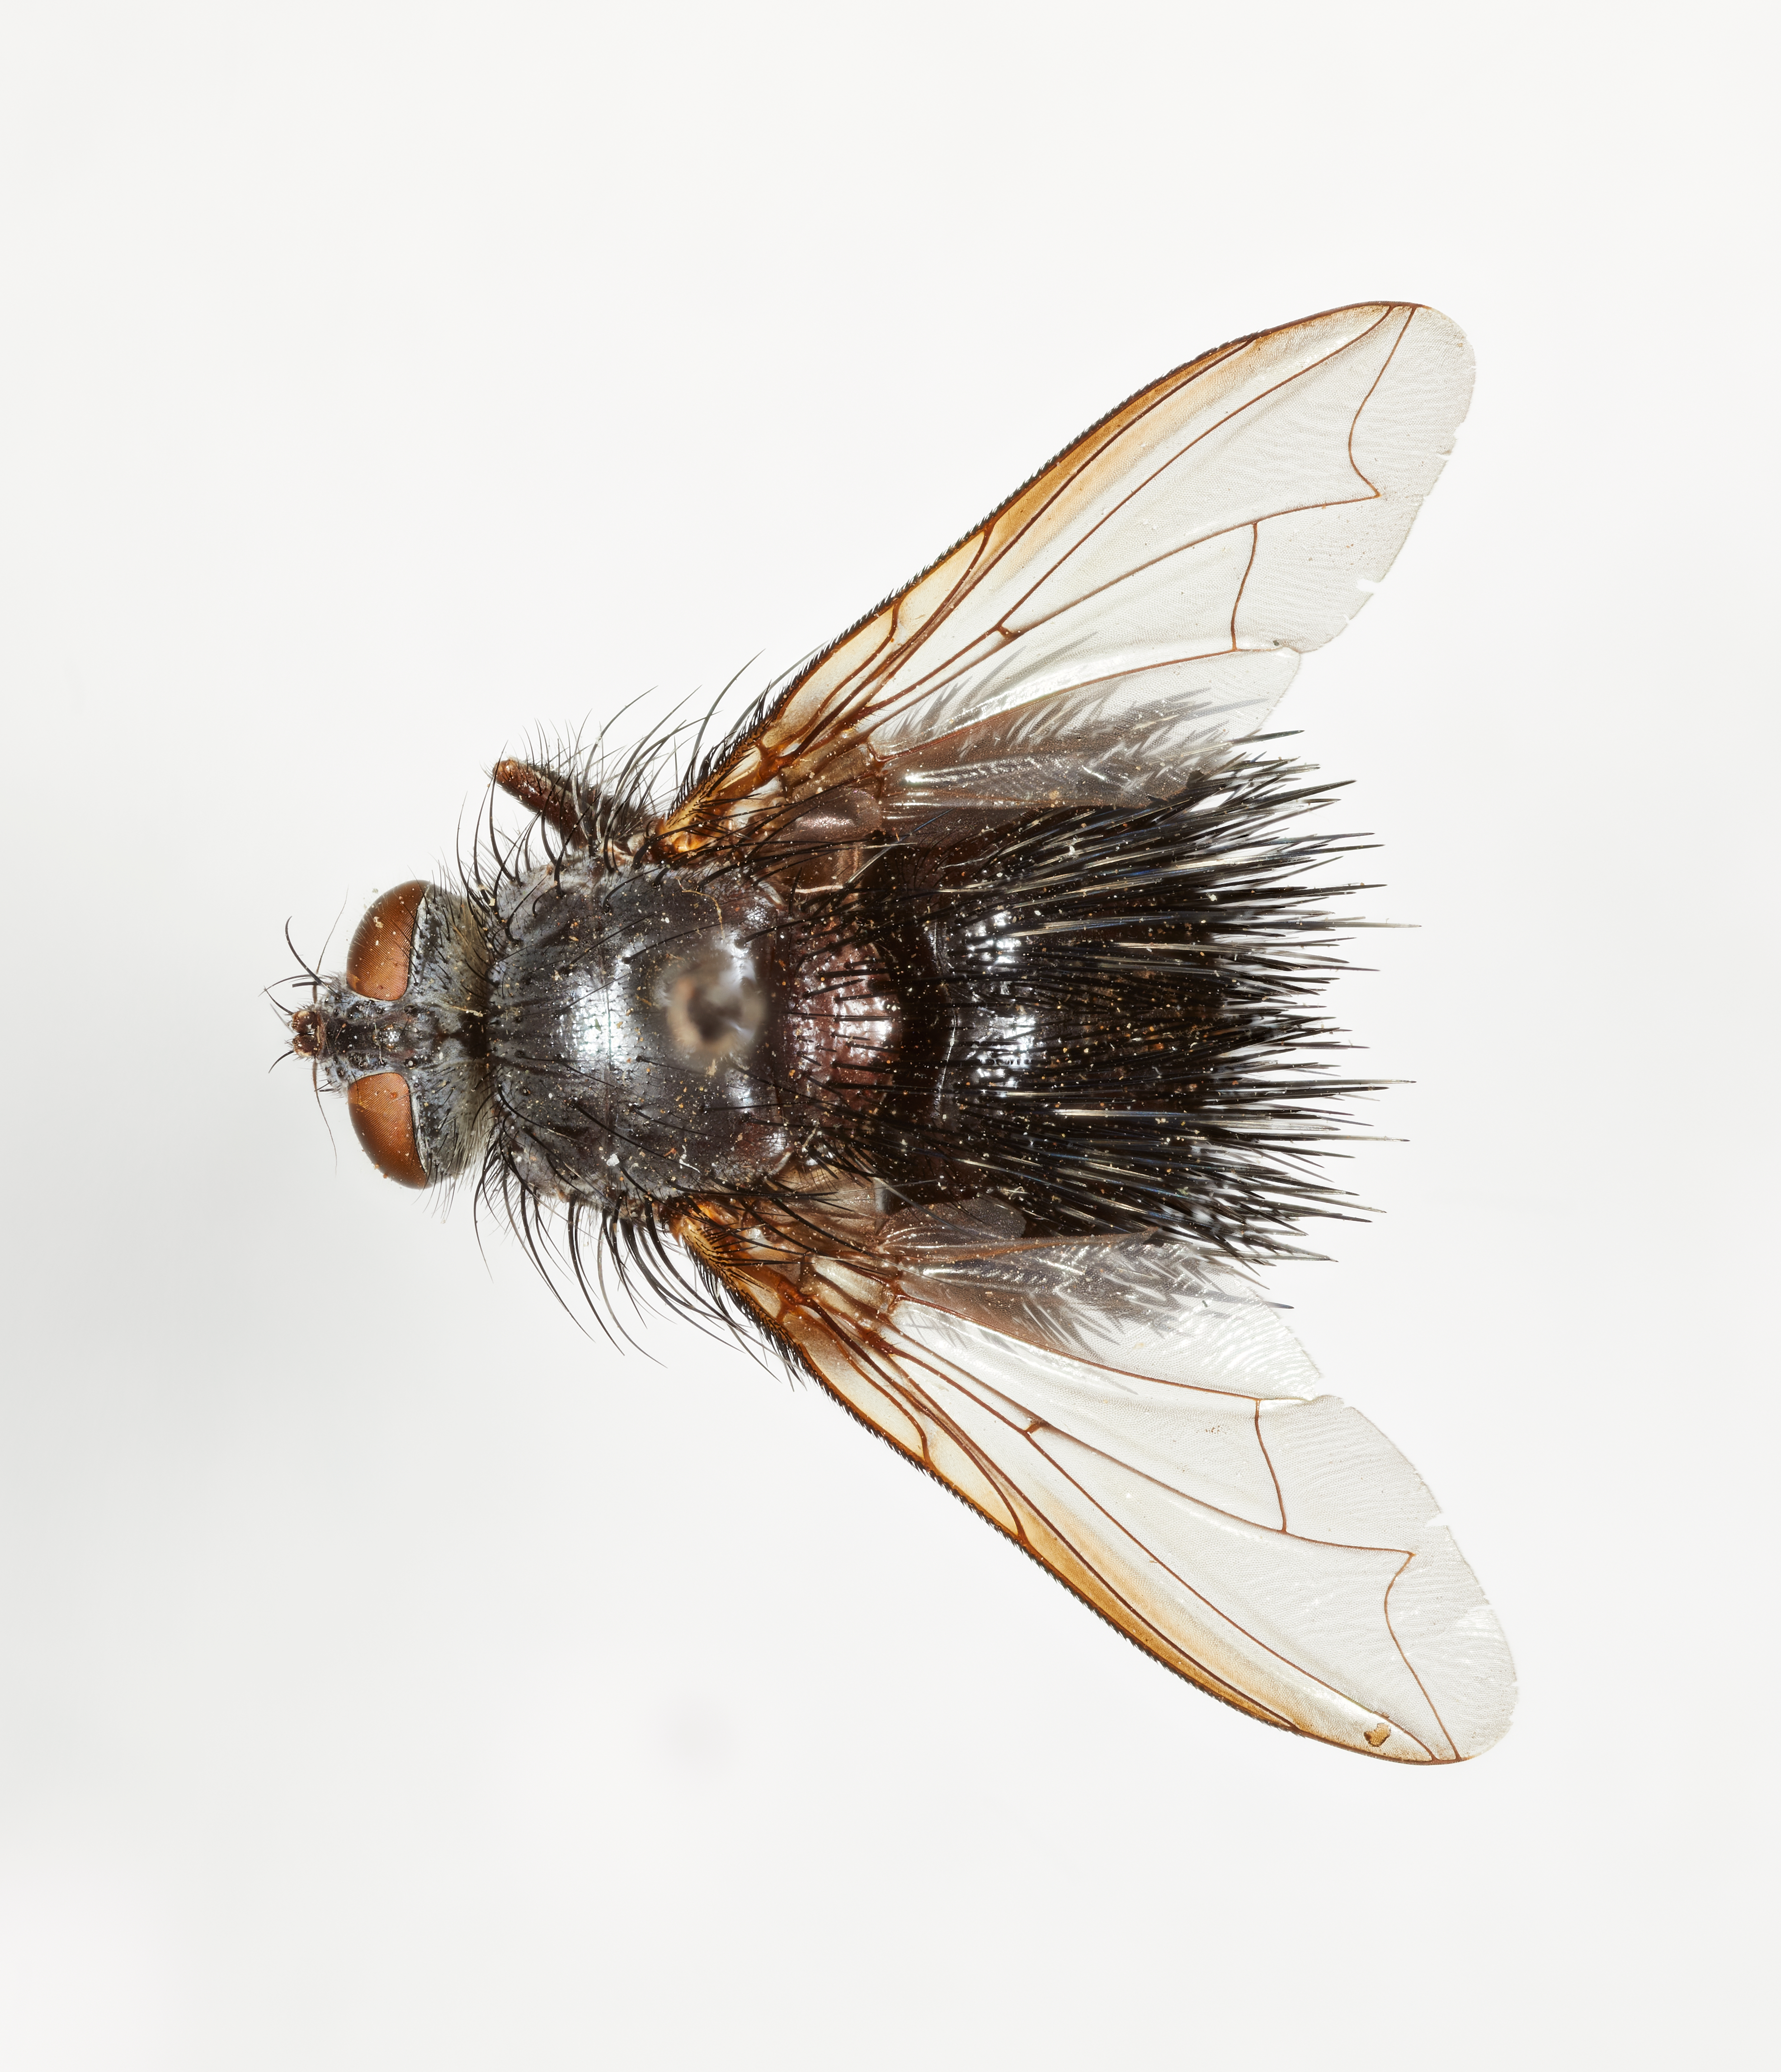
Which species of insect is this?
Eublepharipeza hystrix
